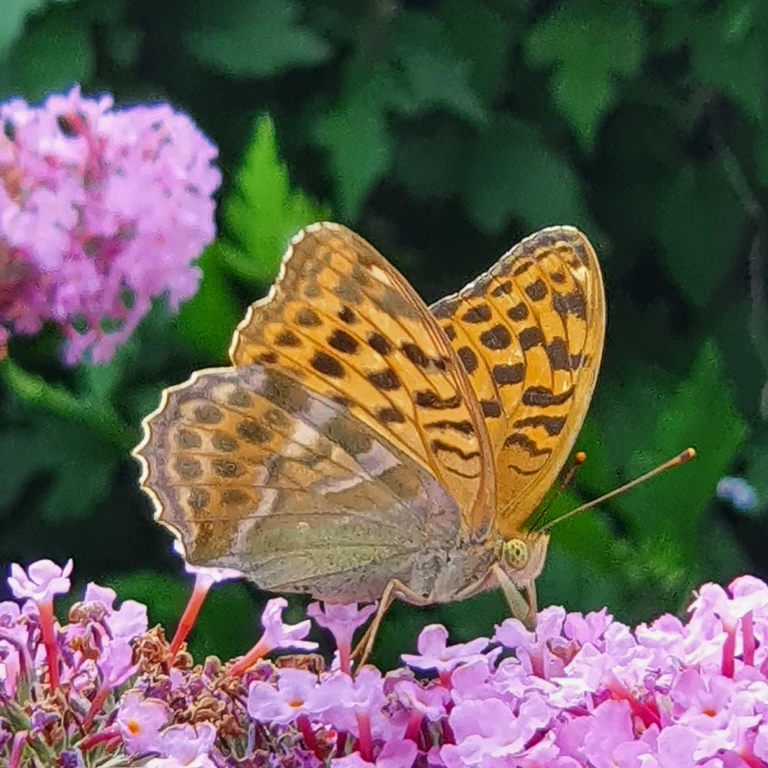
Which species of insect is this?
Argynnis paphia
